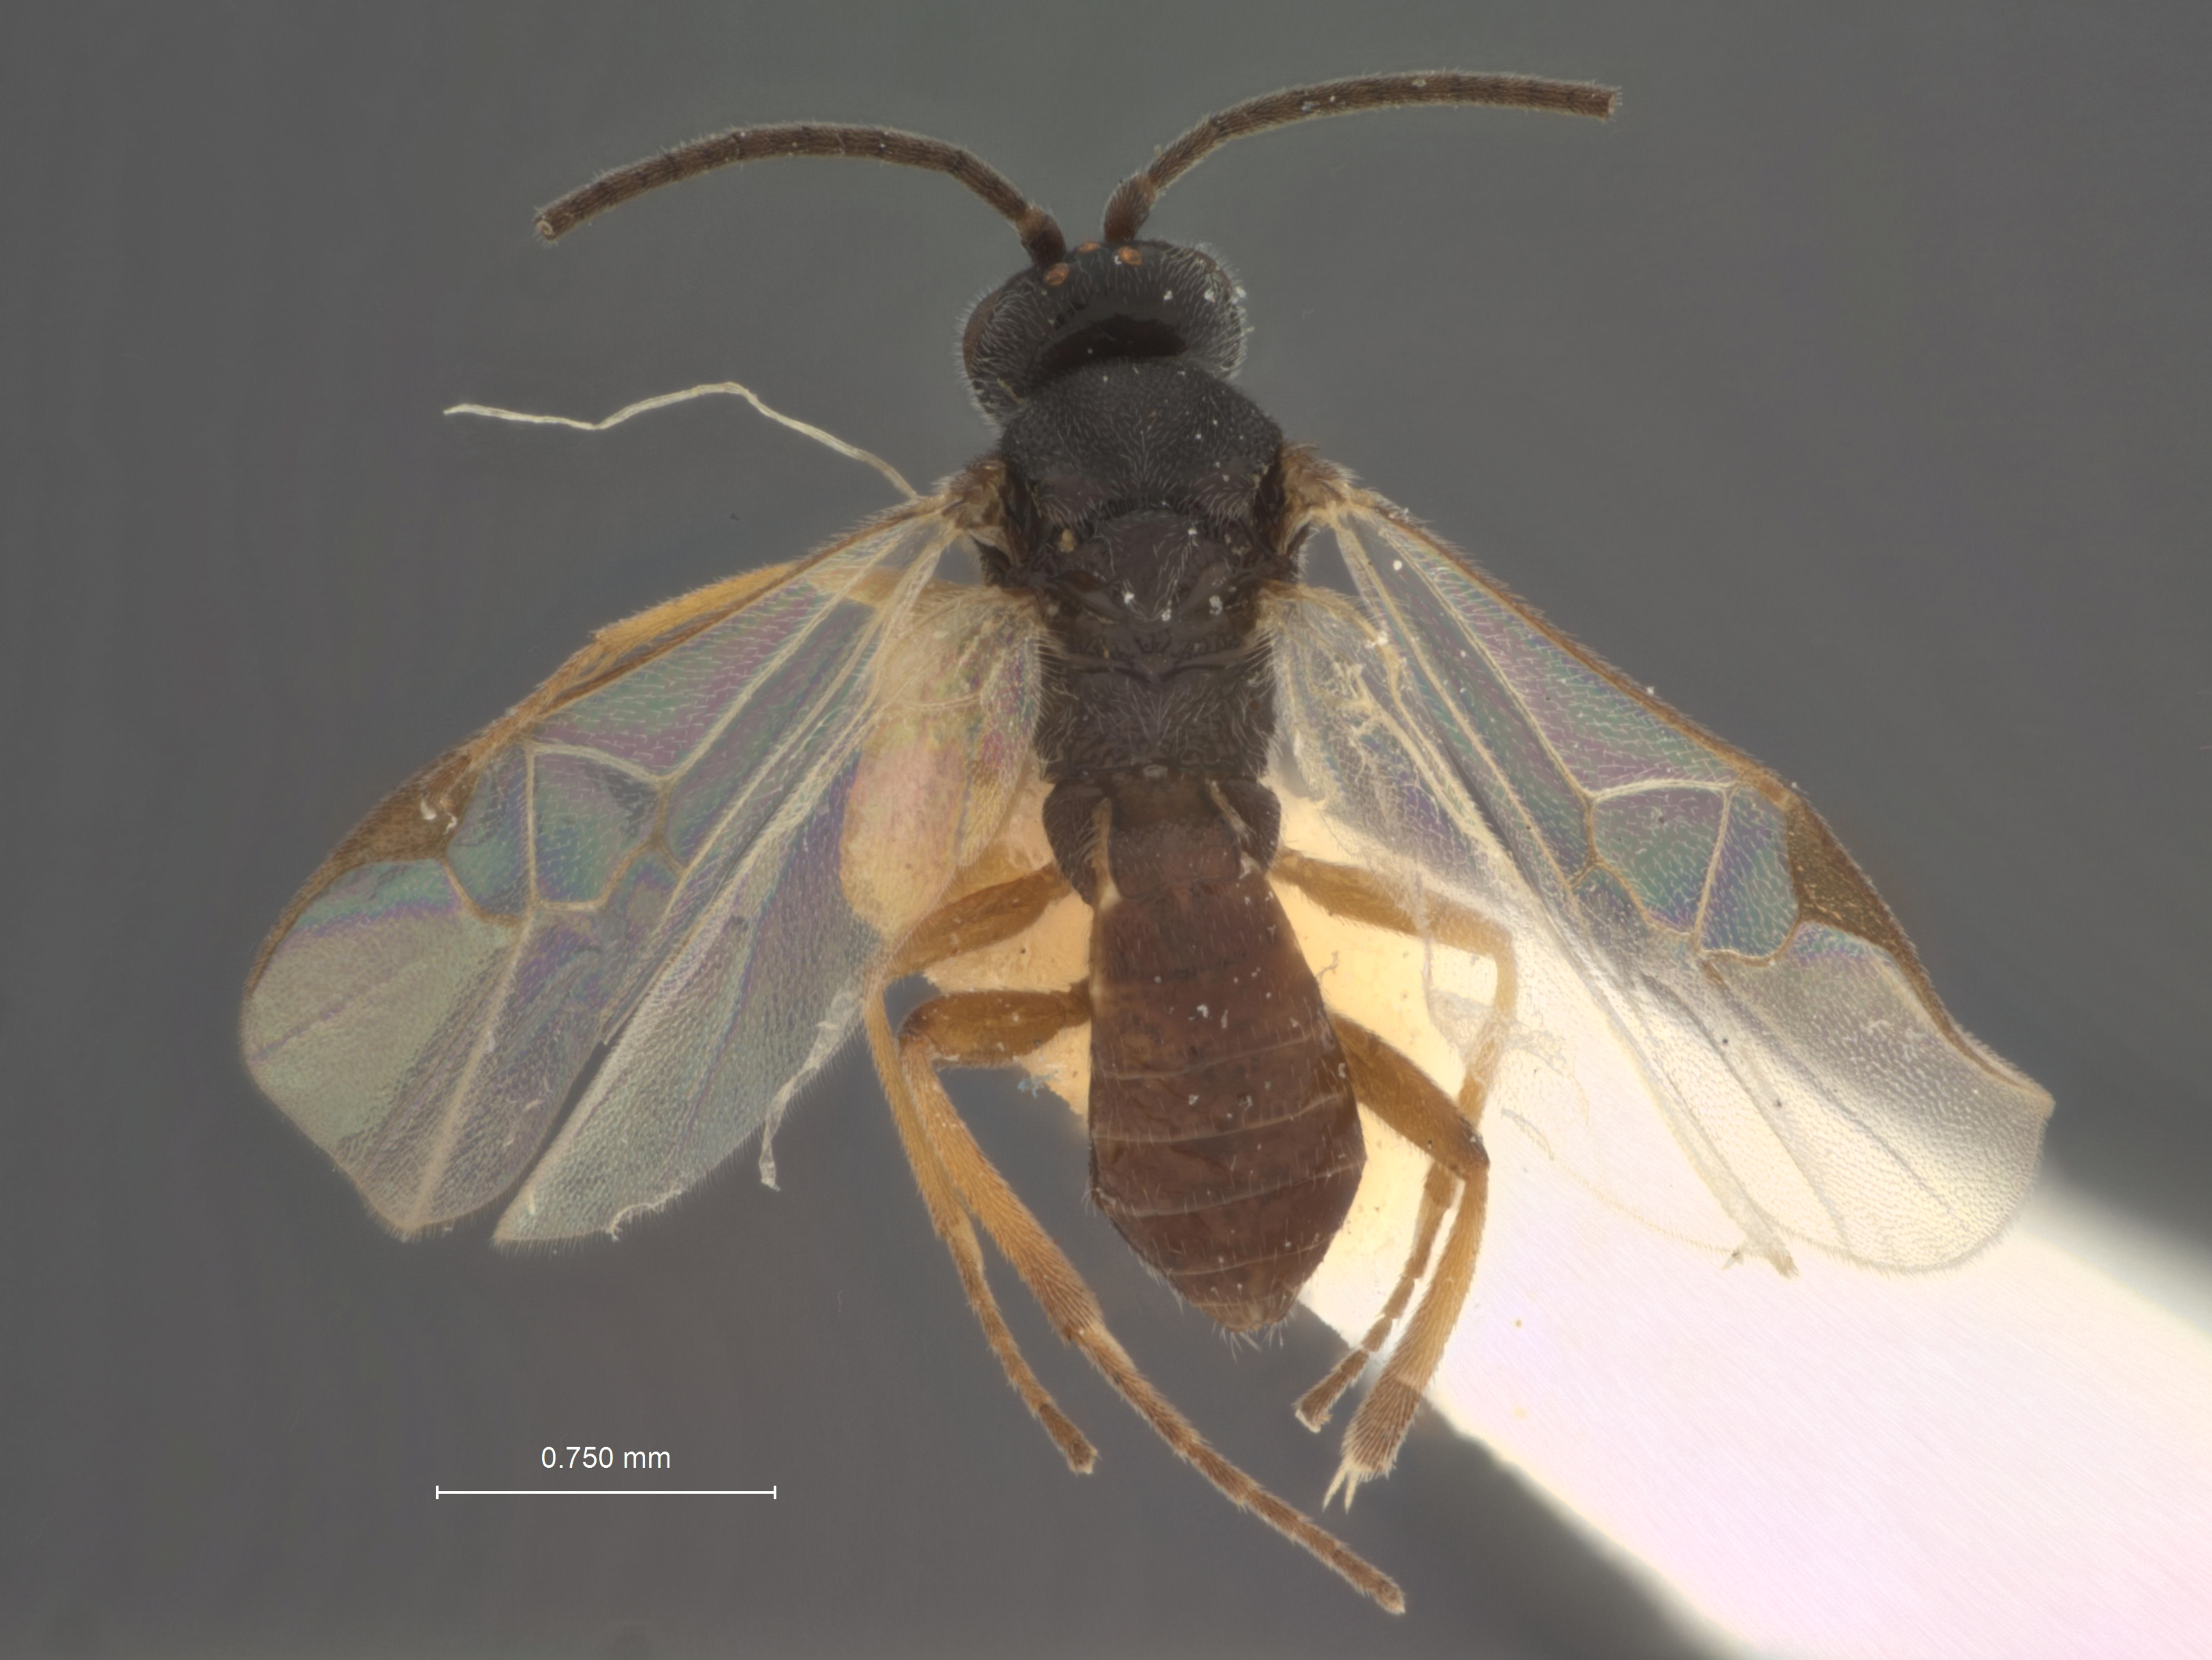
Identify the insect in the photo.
Apanteles chrysippi
